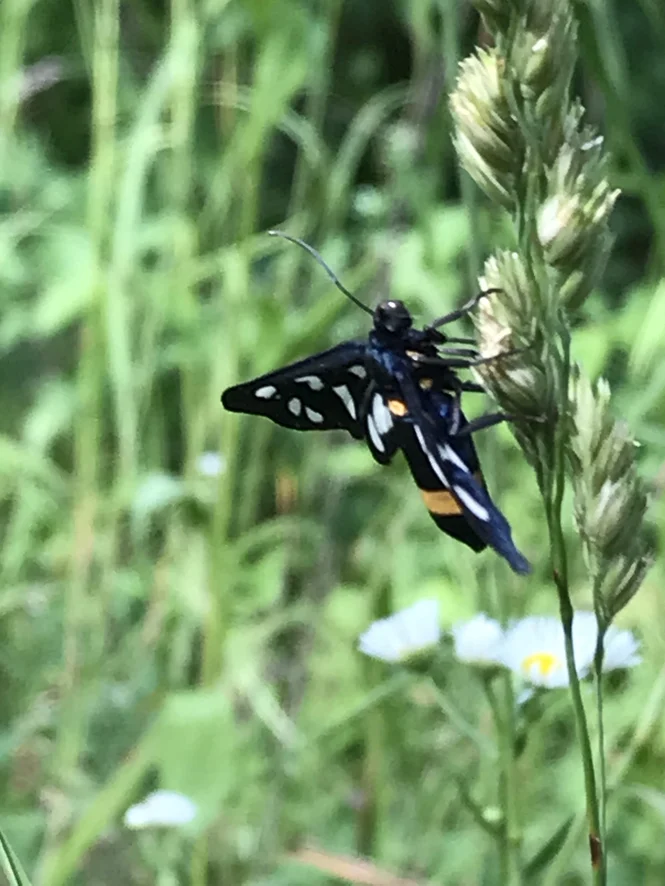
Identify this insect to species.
Amata phegea
